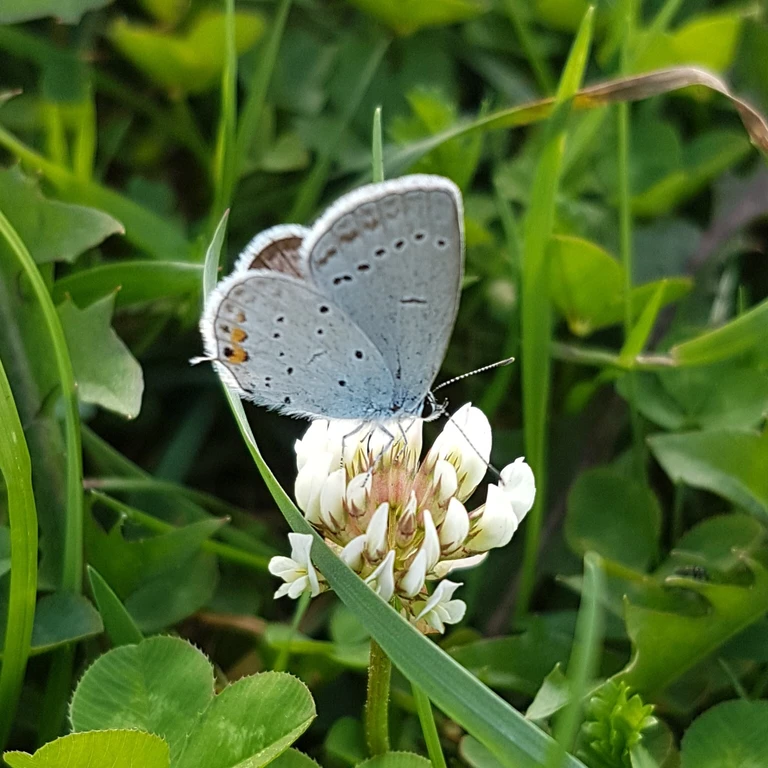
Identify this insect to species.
Cupido argiades (also Elkalyce argiades)
